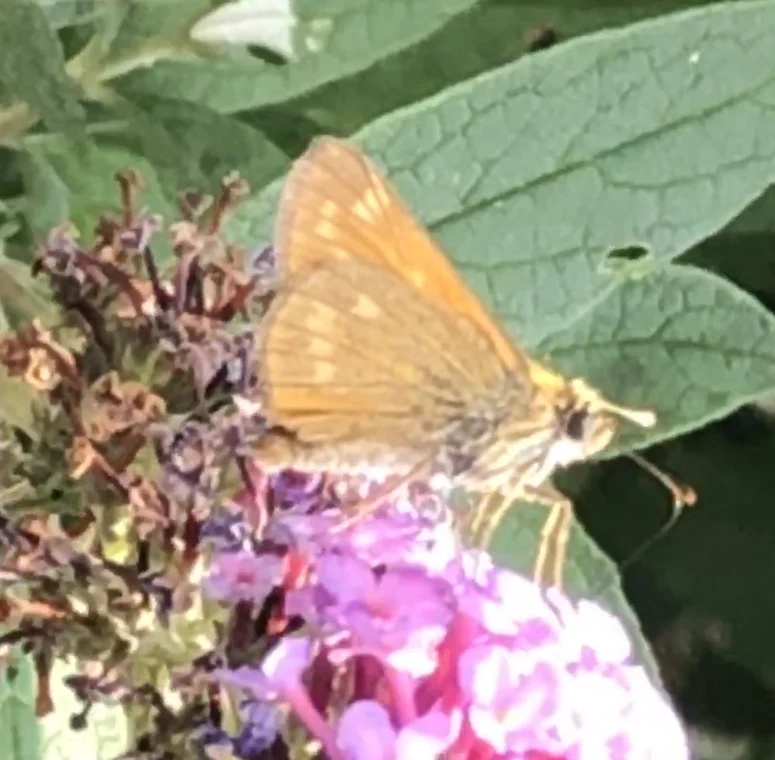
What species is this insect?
Ochlodes sylvanus (also Ochlodes venata)
